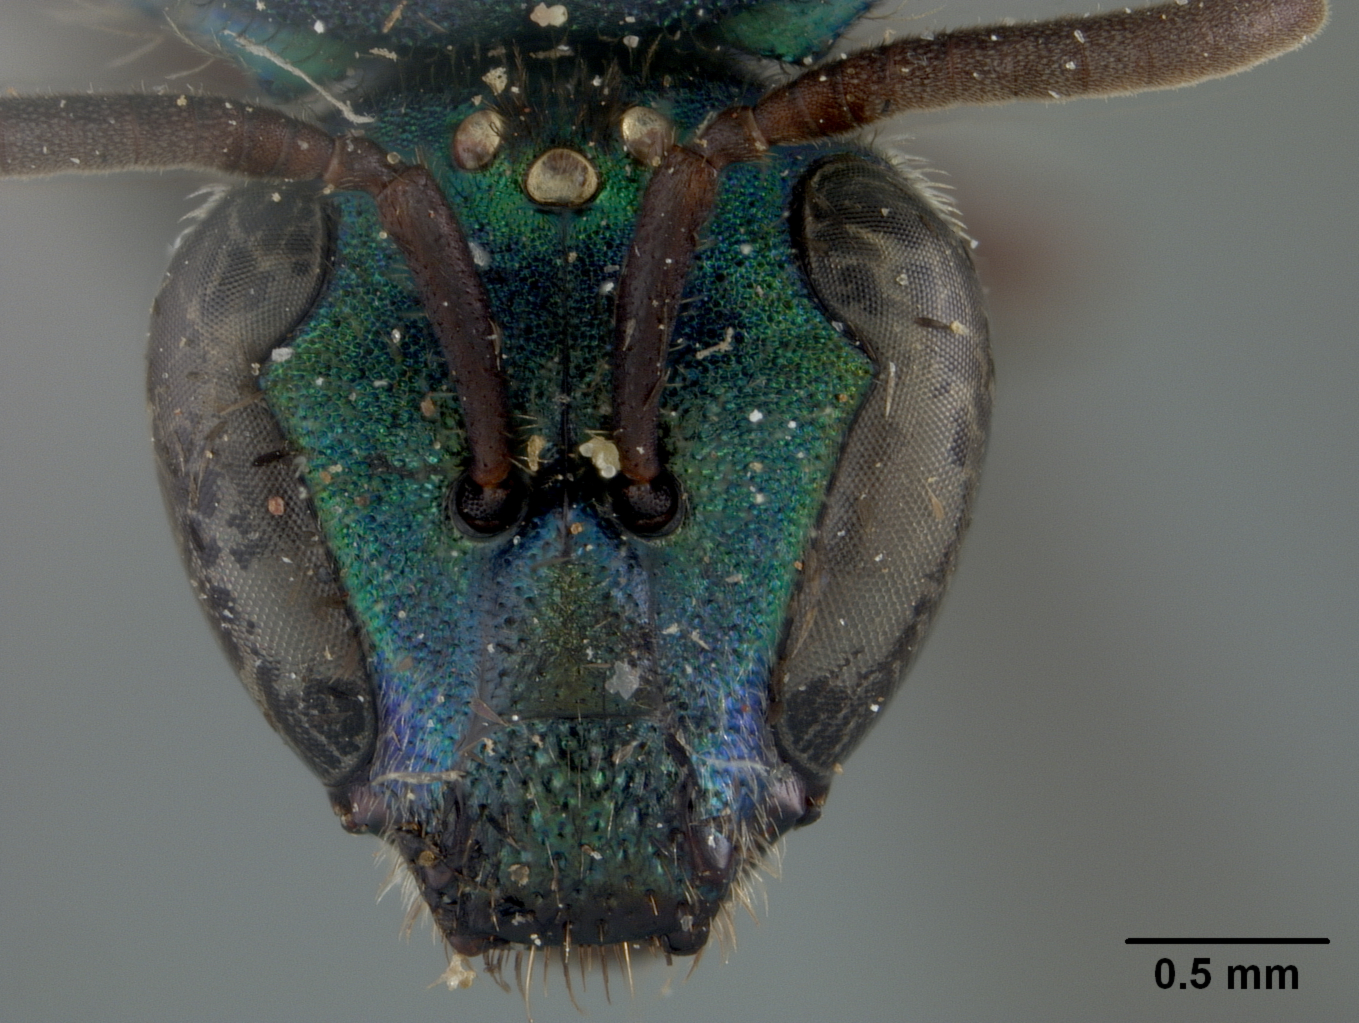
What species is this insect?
Augochlora quiriguensis
